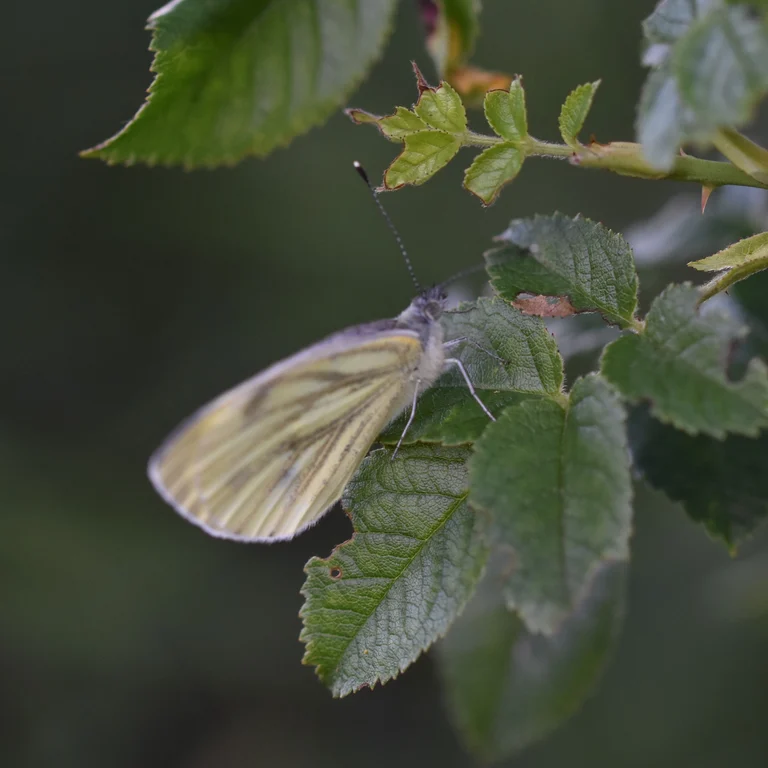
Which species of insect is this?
Pieris napi
